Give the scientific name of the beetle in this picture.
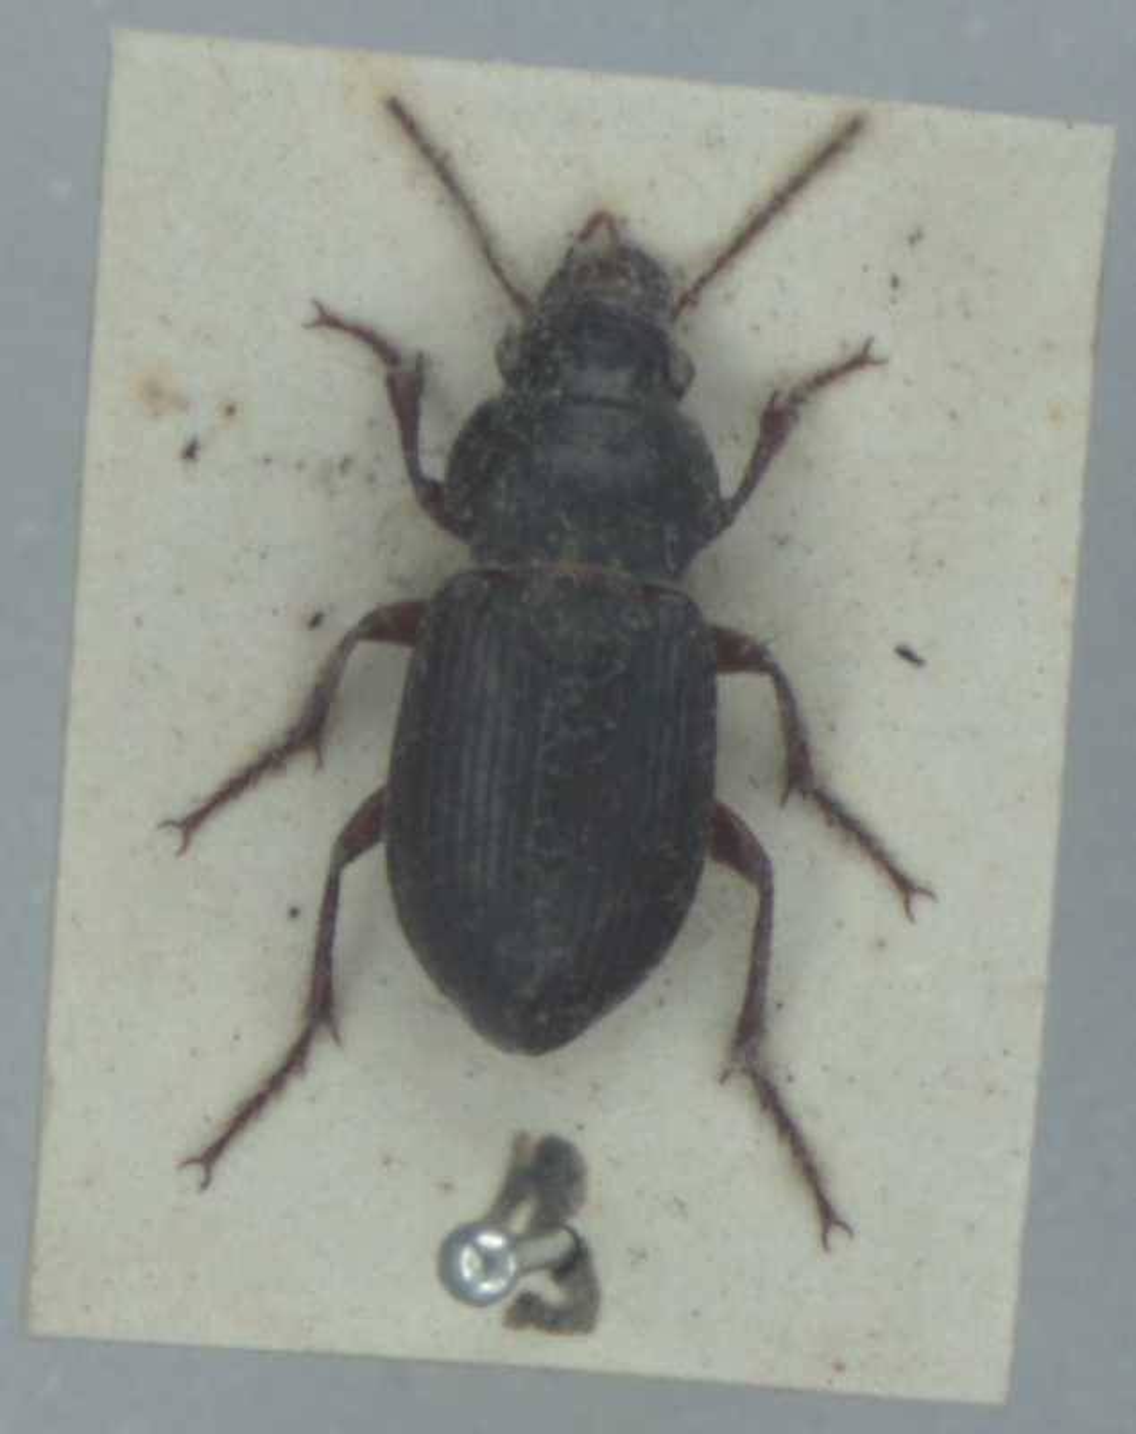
Amara aulica
